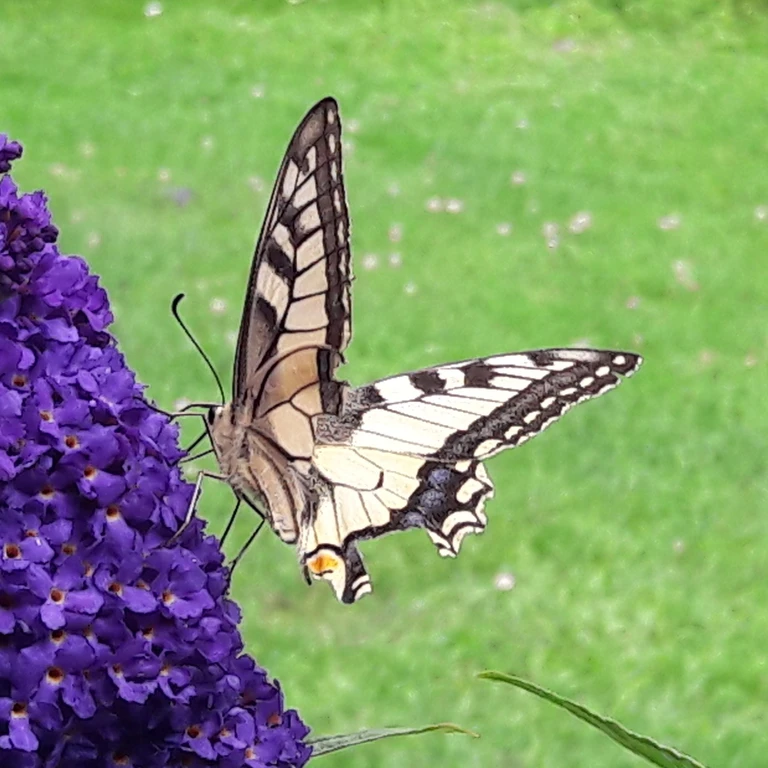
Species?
Papilio machaon
